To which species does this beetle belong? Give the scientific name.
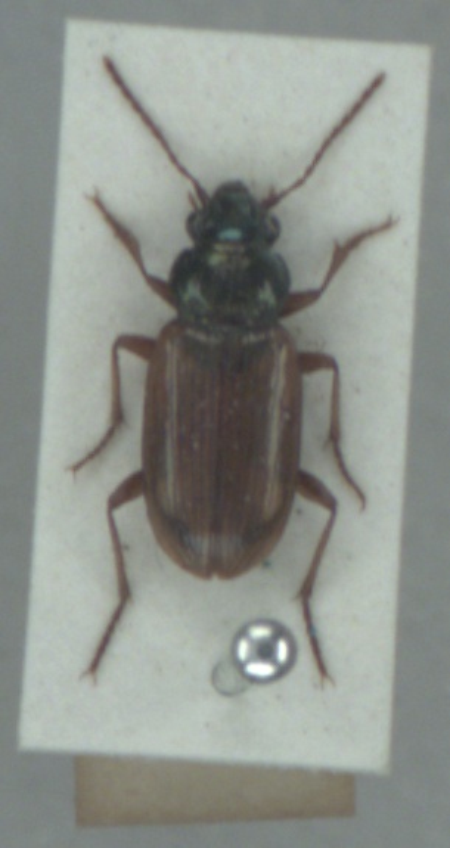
Pogonus luridipennis
